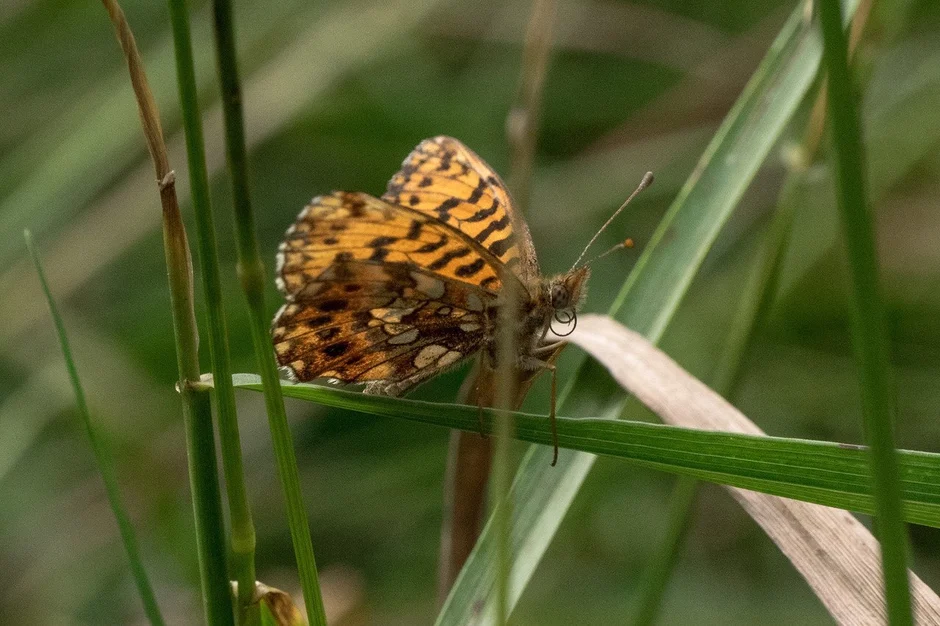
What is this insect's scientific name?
Boloria dia
